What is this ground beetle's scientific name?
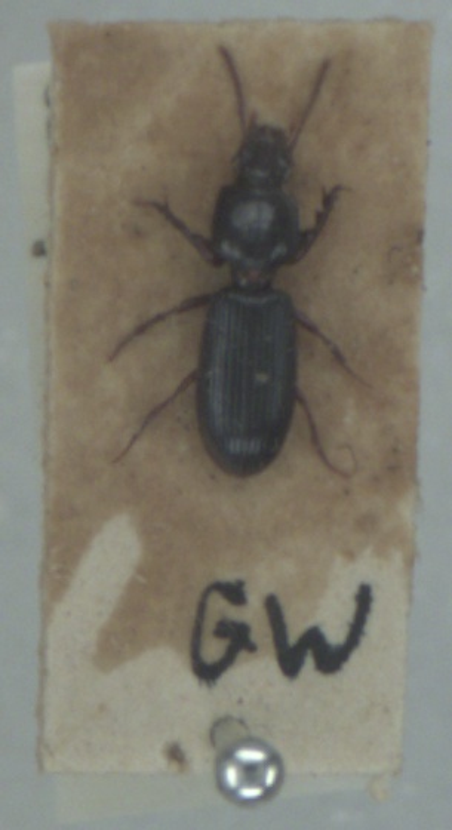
Clivina fossor
